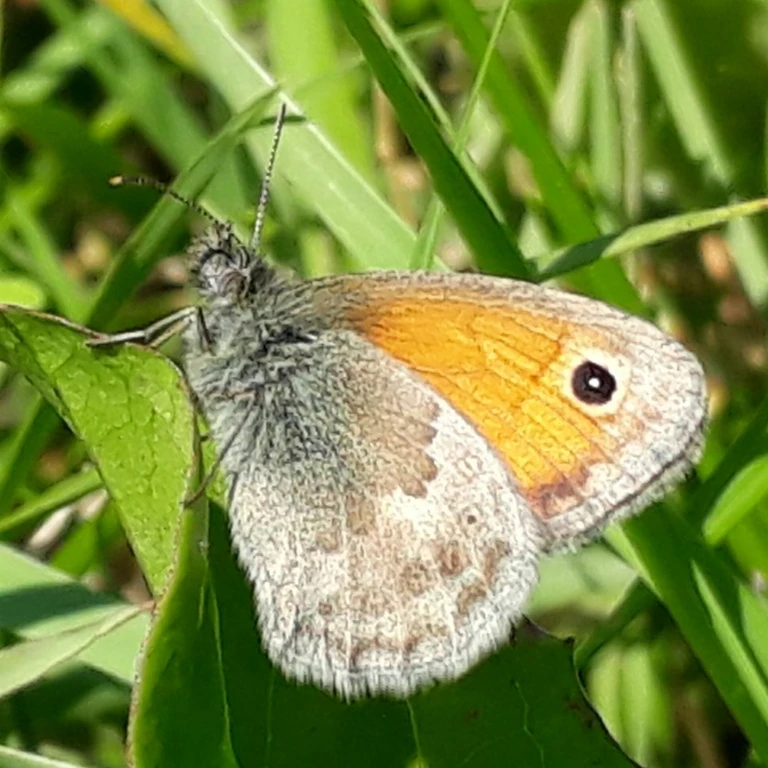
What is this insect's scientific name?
Coenonympha pamphilus
